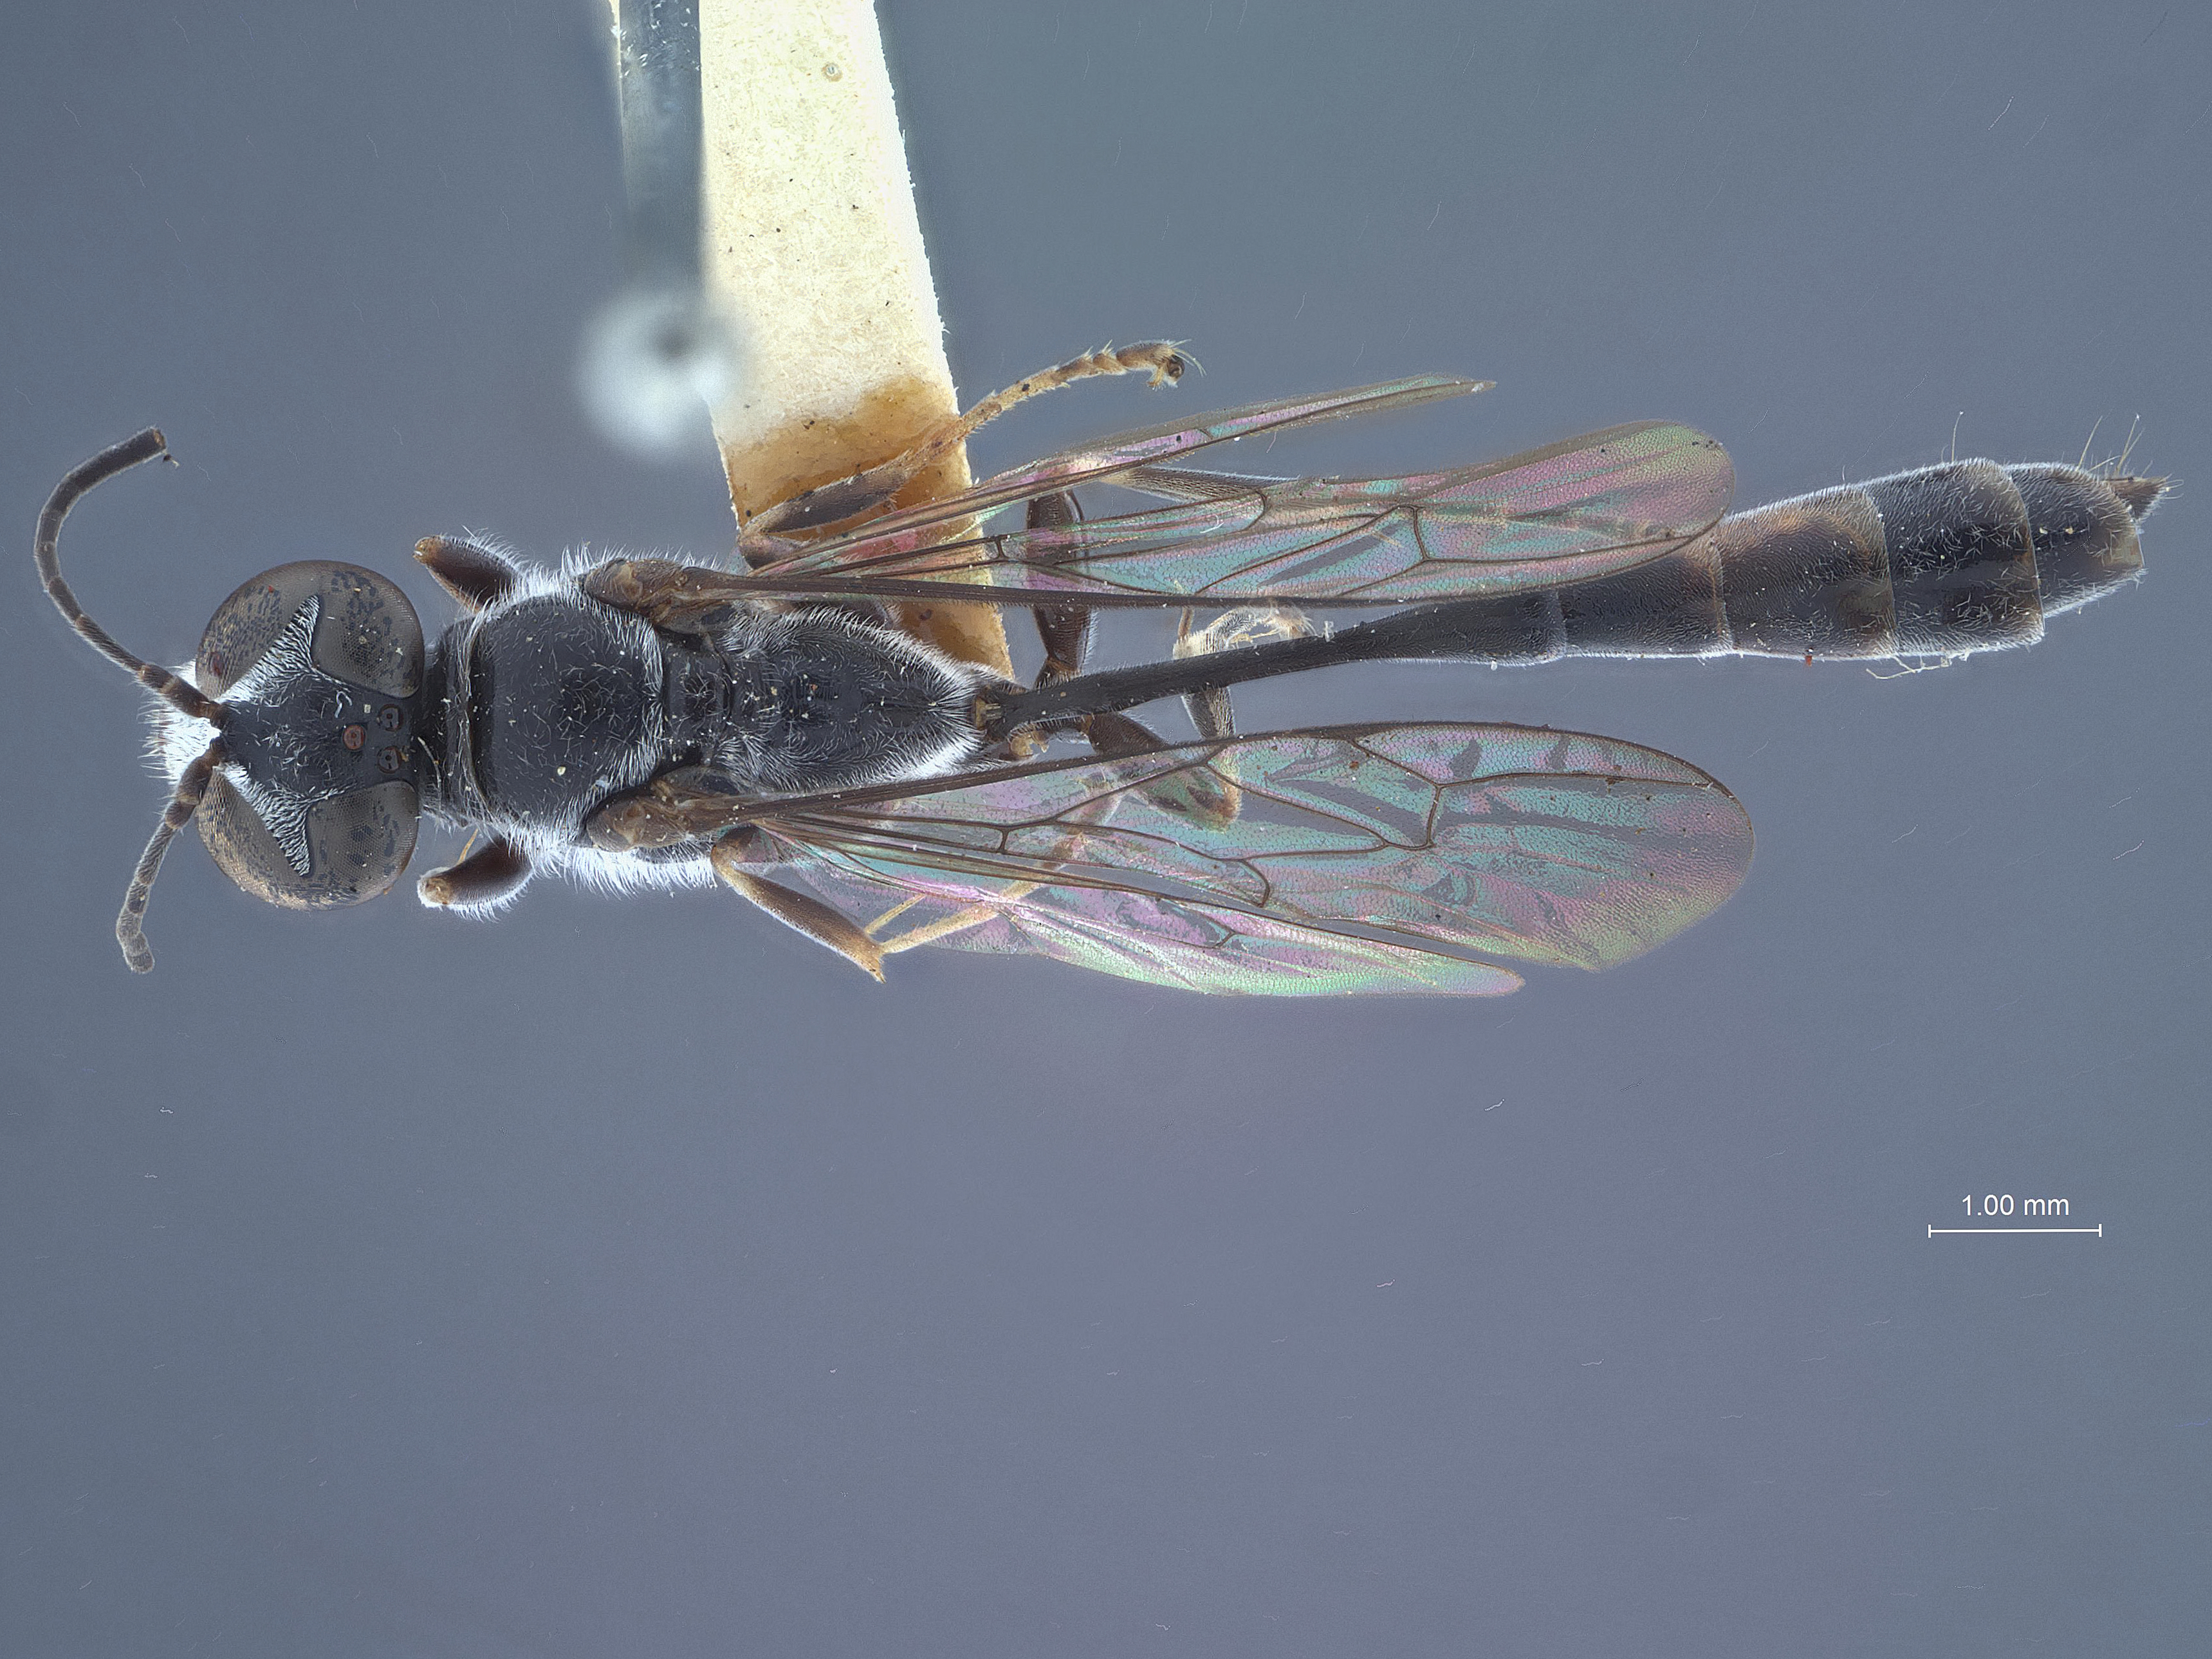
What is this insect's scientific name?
Trypoxylon sarum
